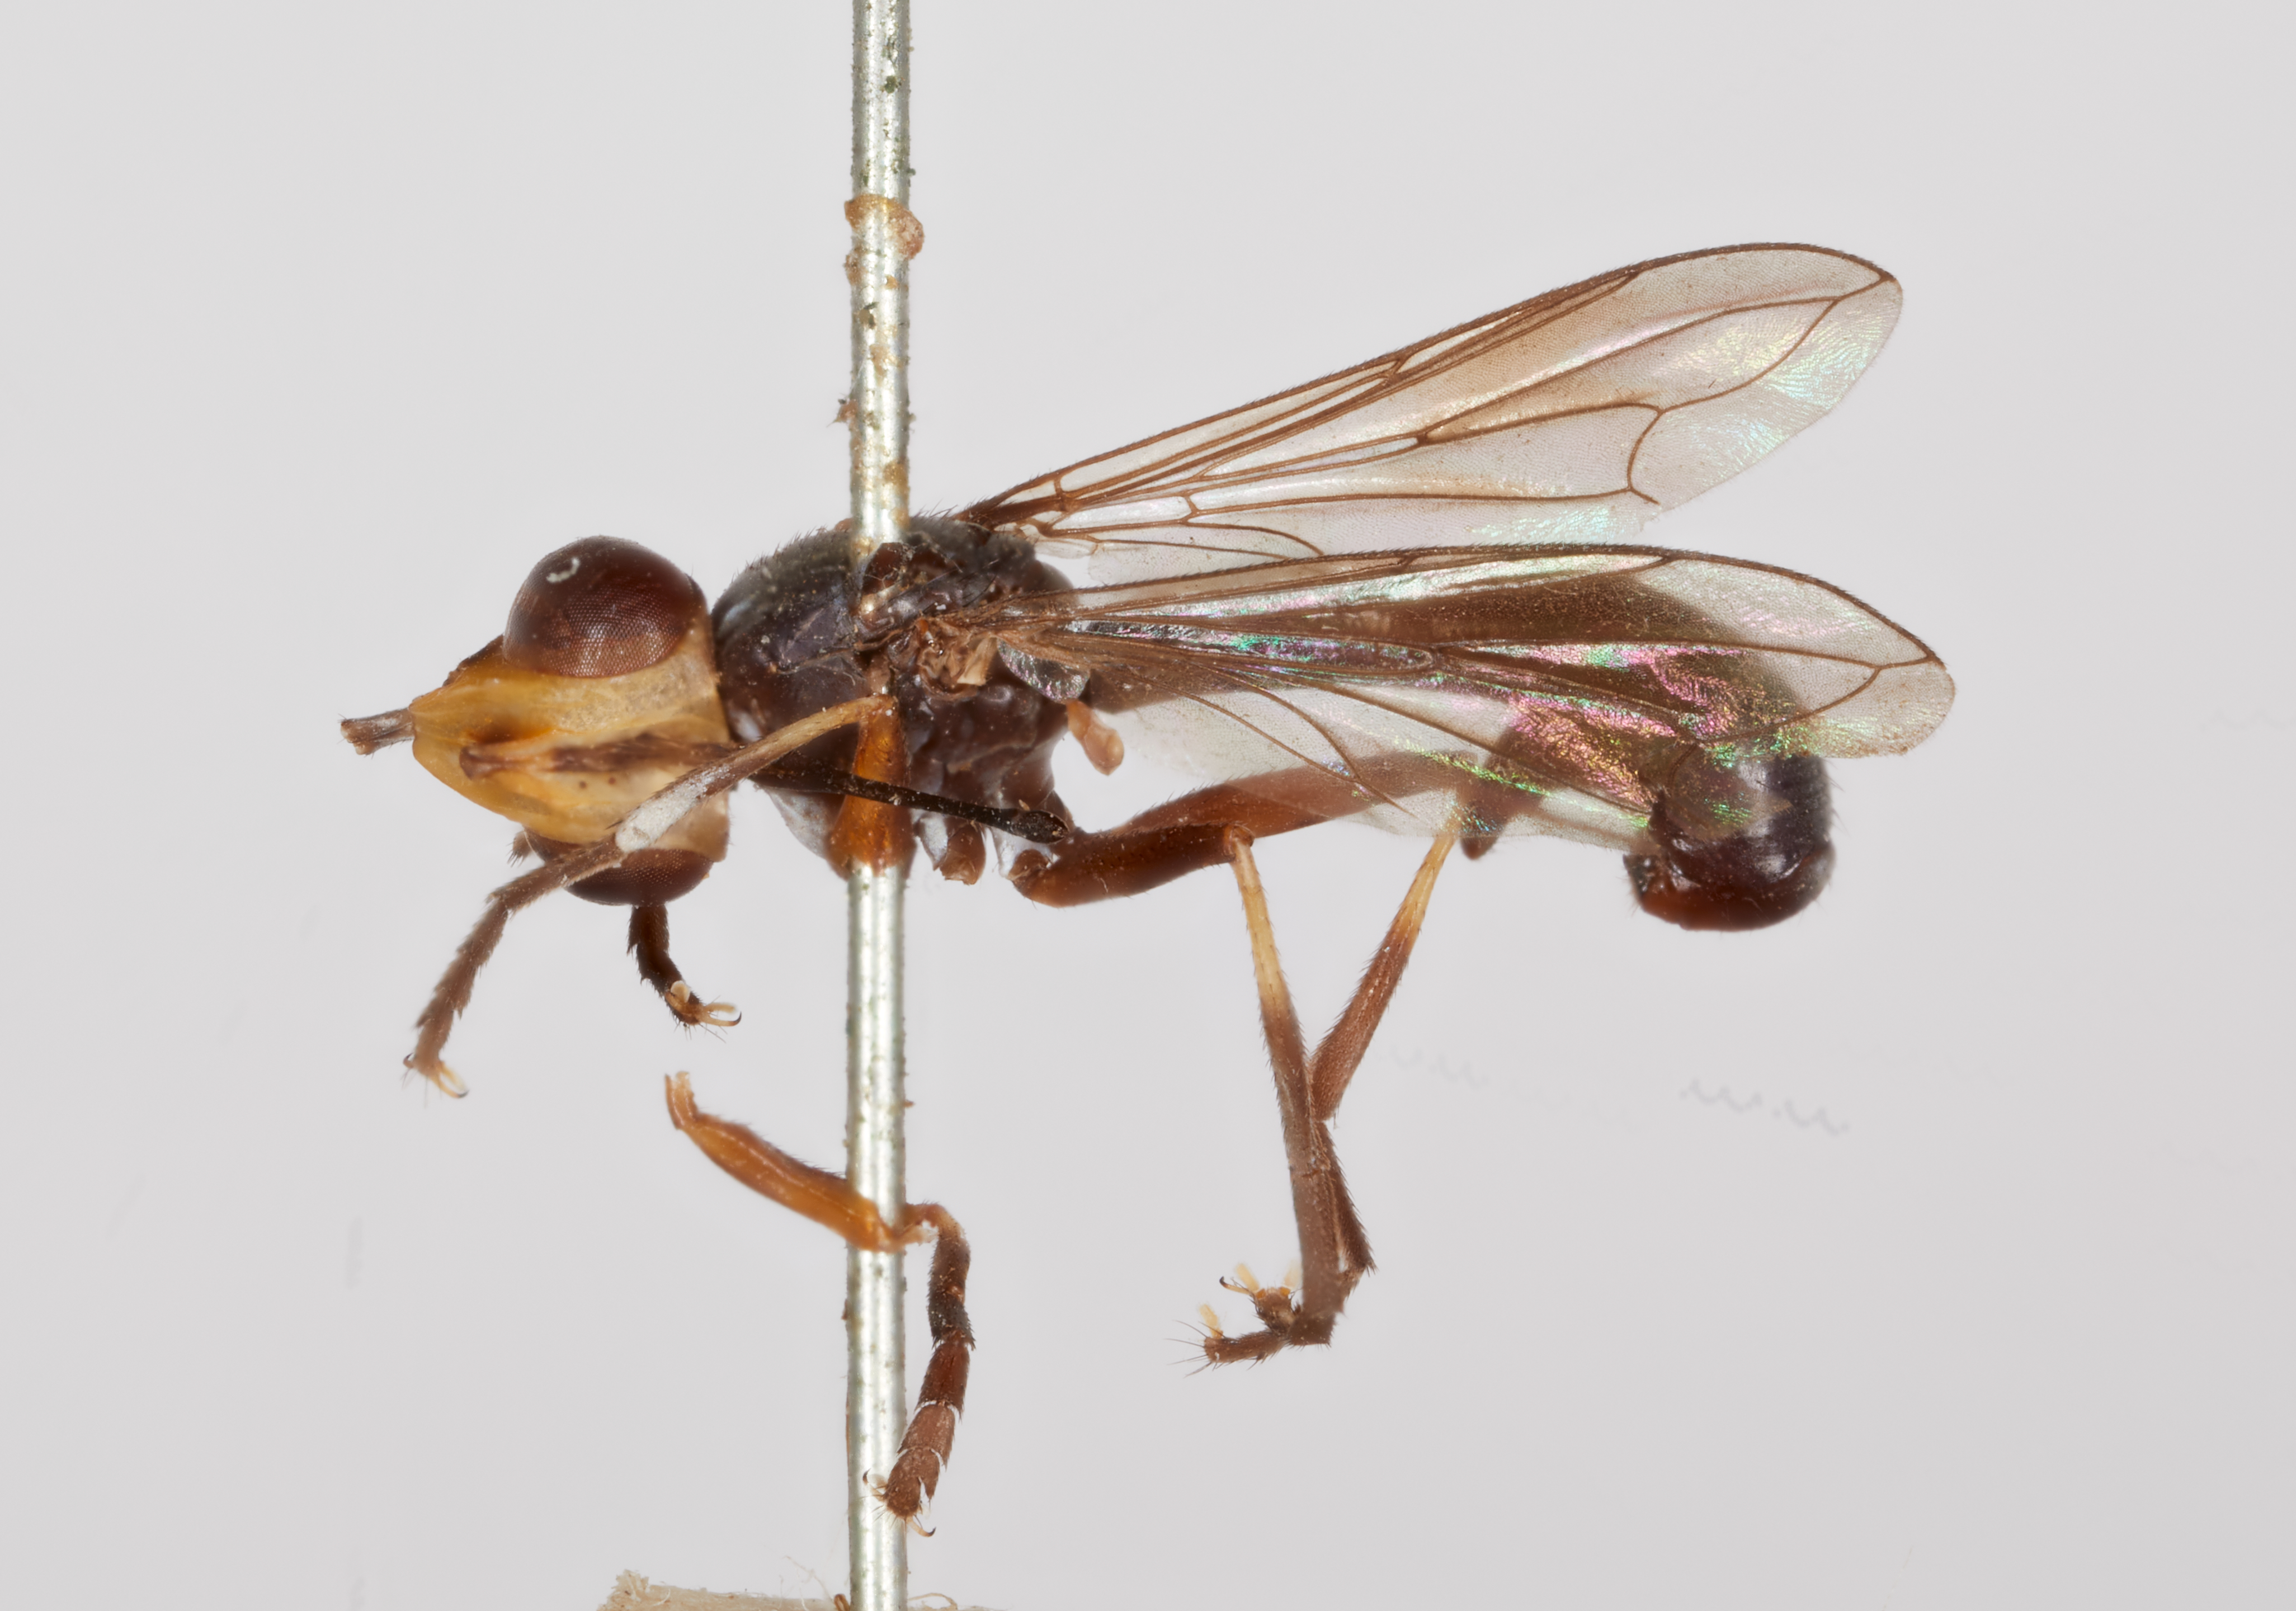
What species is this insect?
Physoconops claripennis
